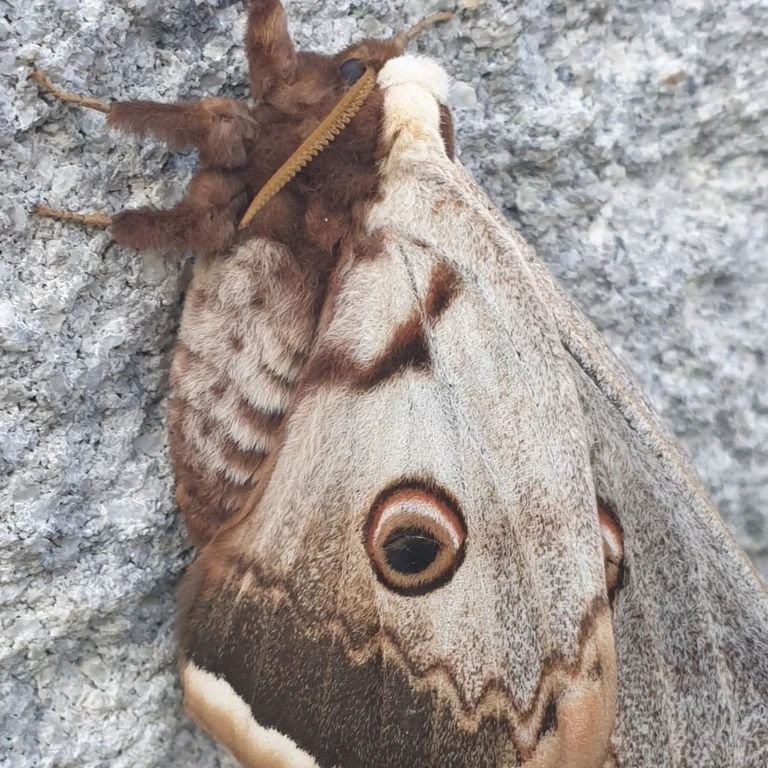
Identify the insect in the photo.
Saturnia pyri
